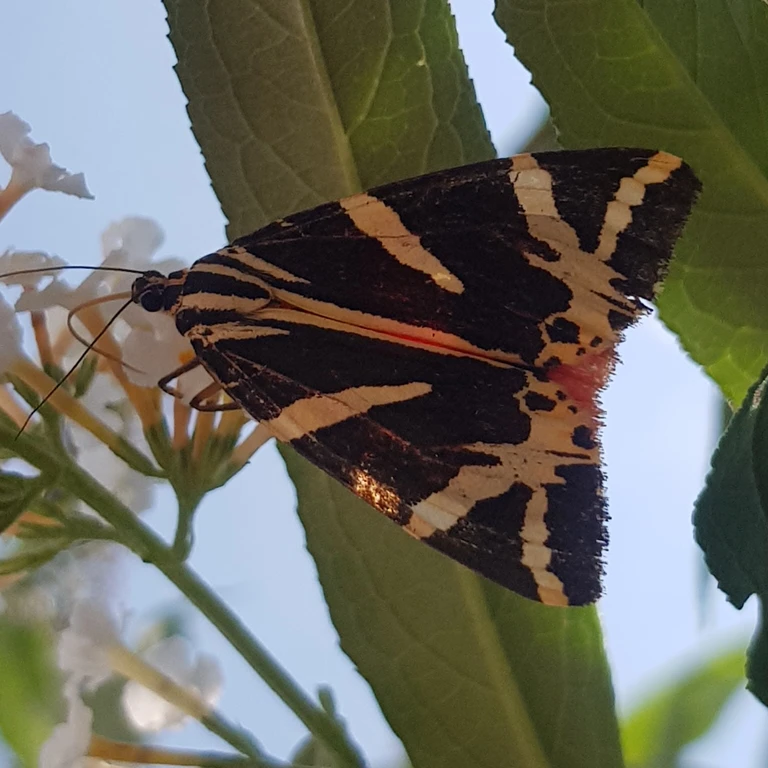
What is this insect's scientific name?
Euplagia quadripunctaria
